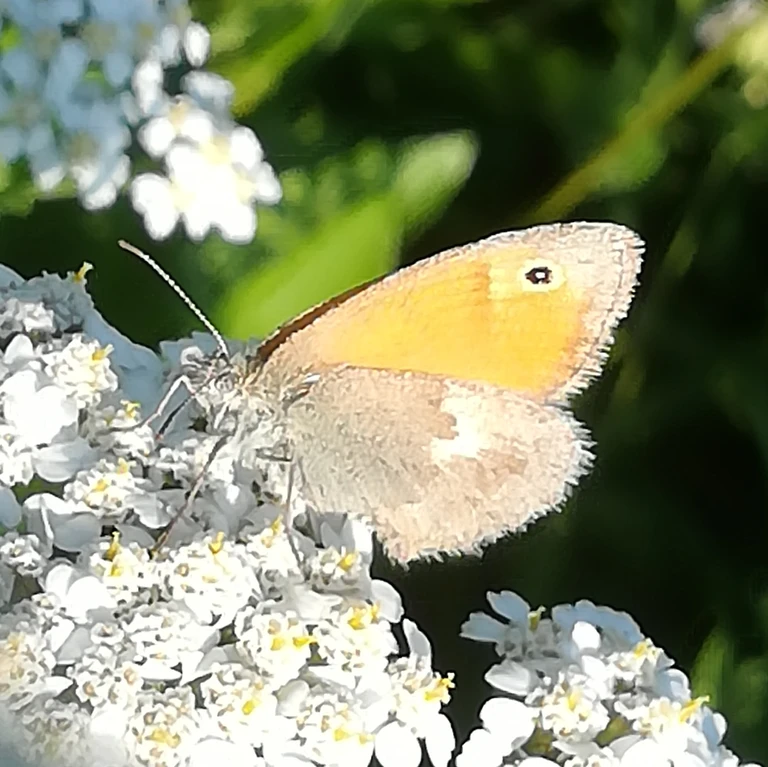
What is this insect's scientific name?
Coenonympha pamphilus
